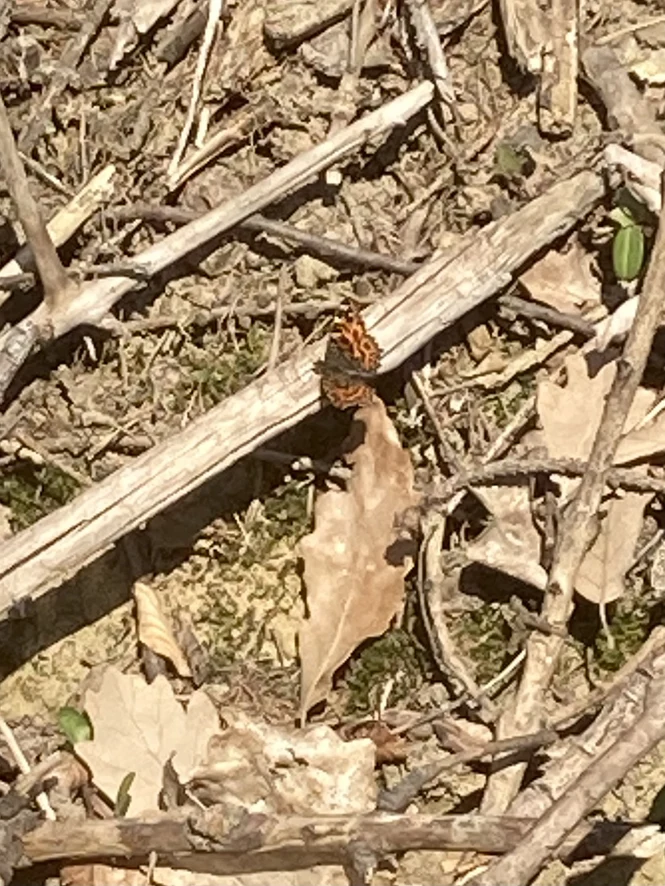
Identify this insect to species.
Araschnia levana
